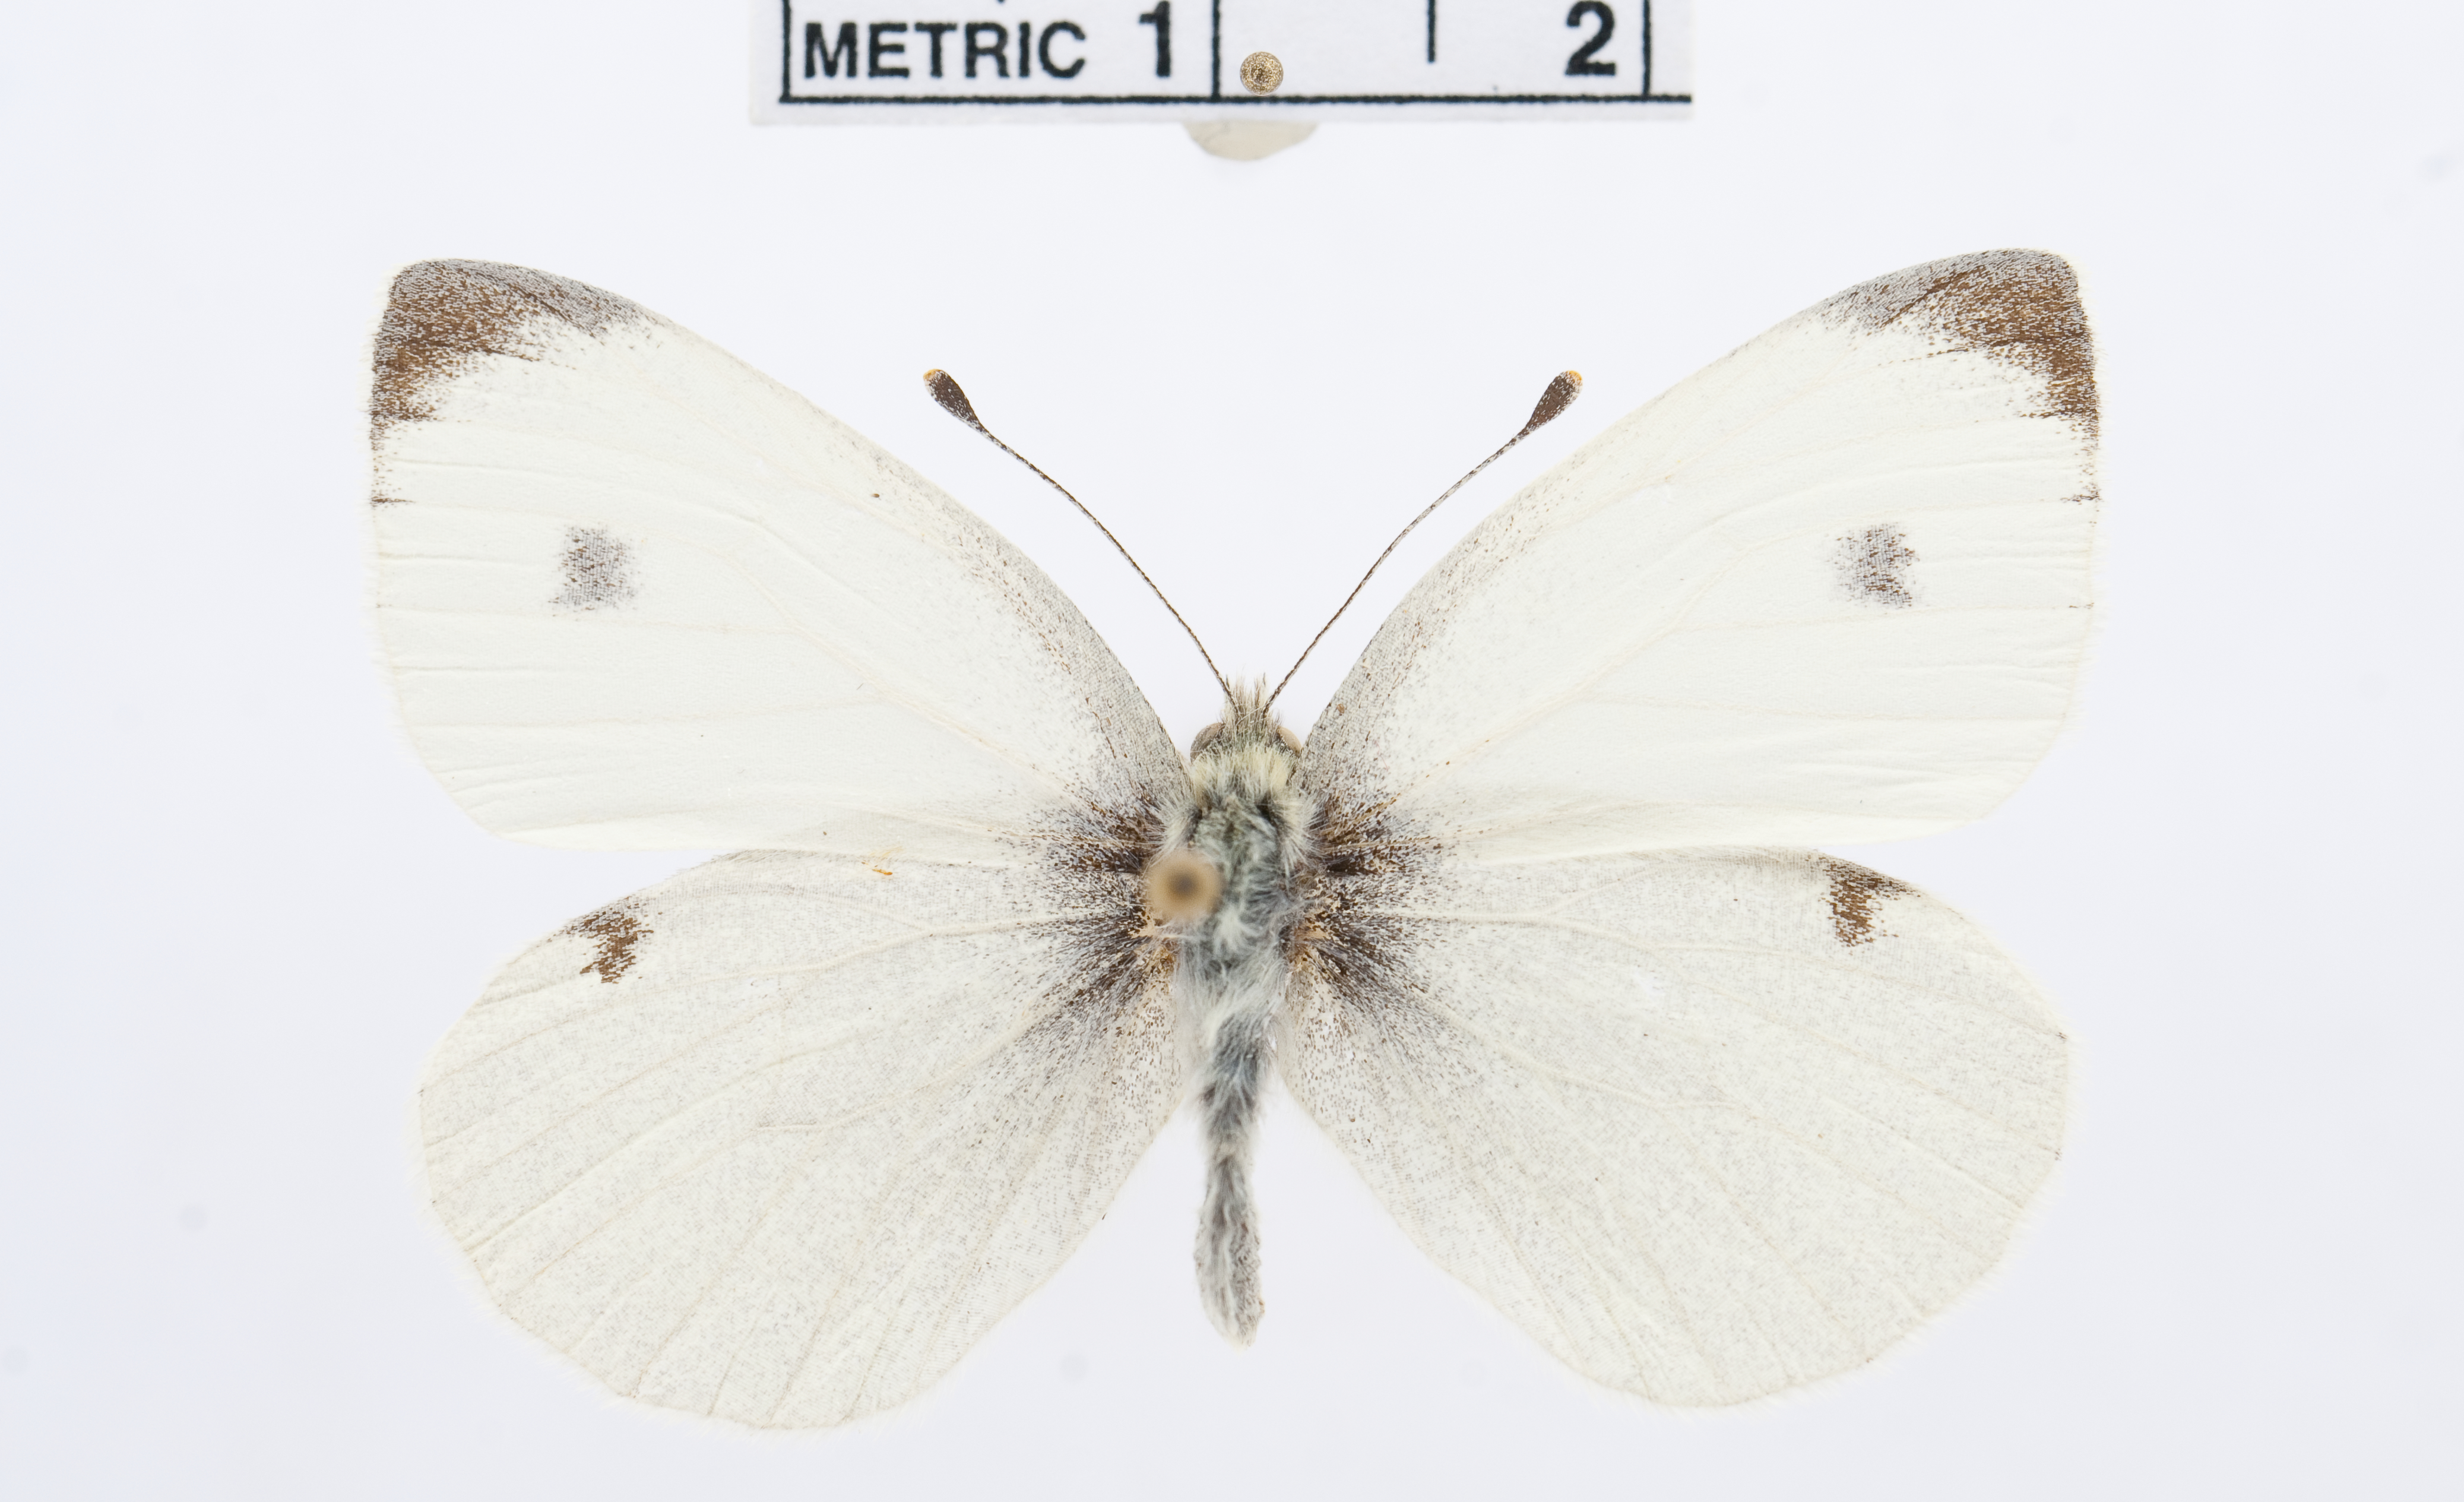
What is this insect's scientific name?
Pieris mannii
